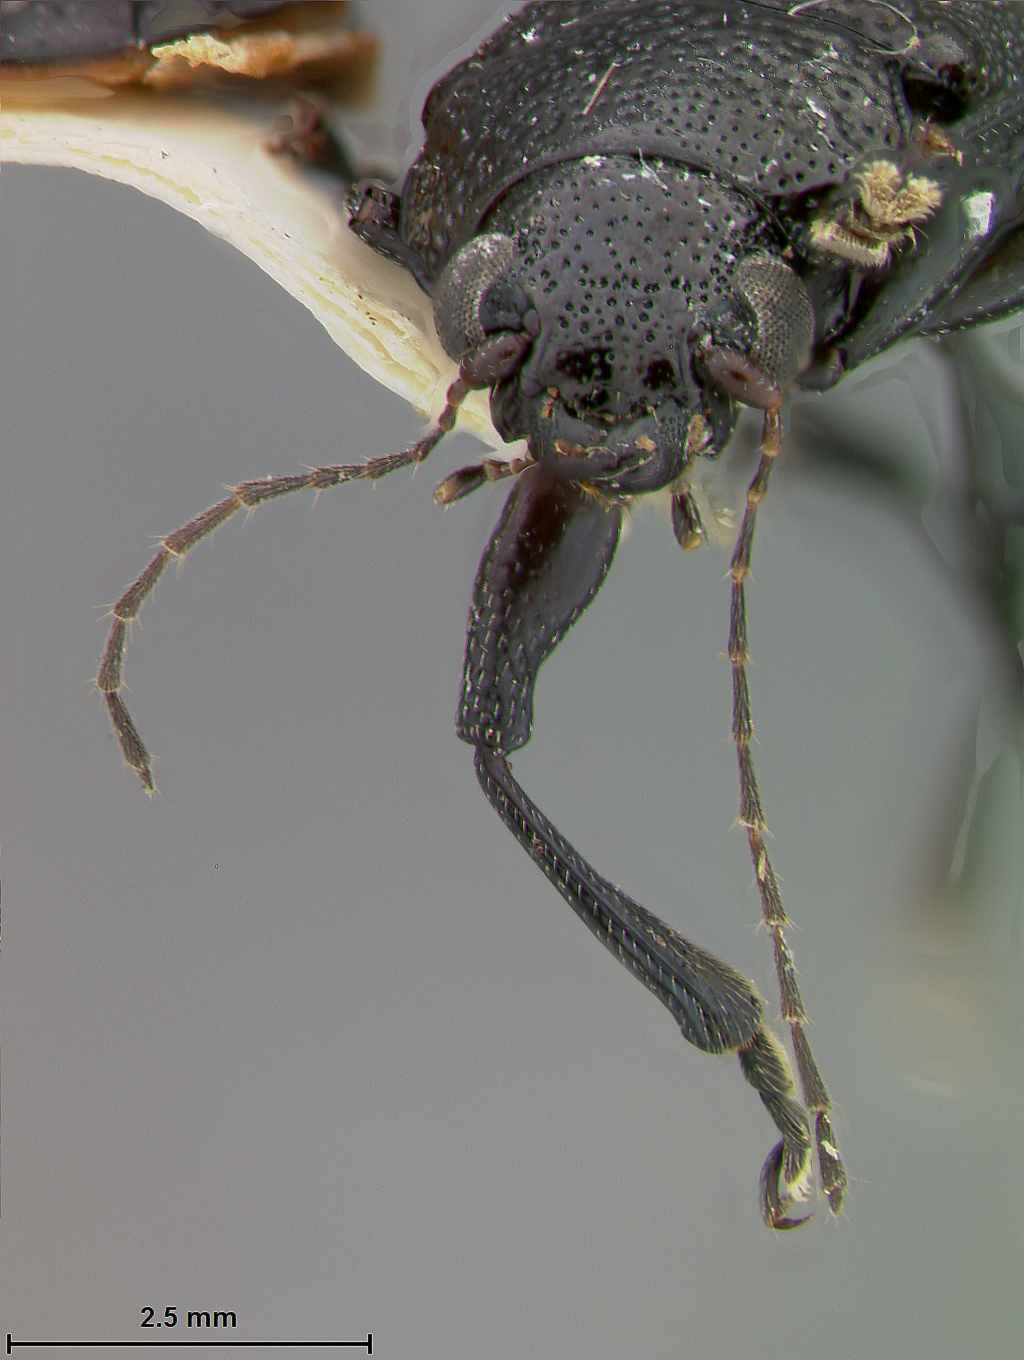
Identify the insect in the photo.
Exochognathus limbatus
